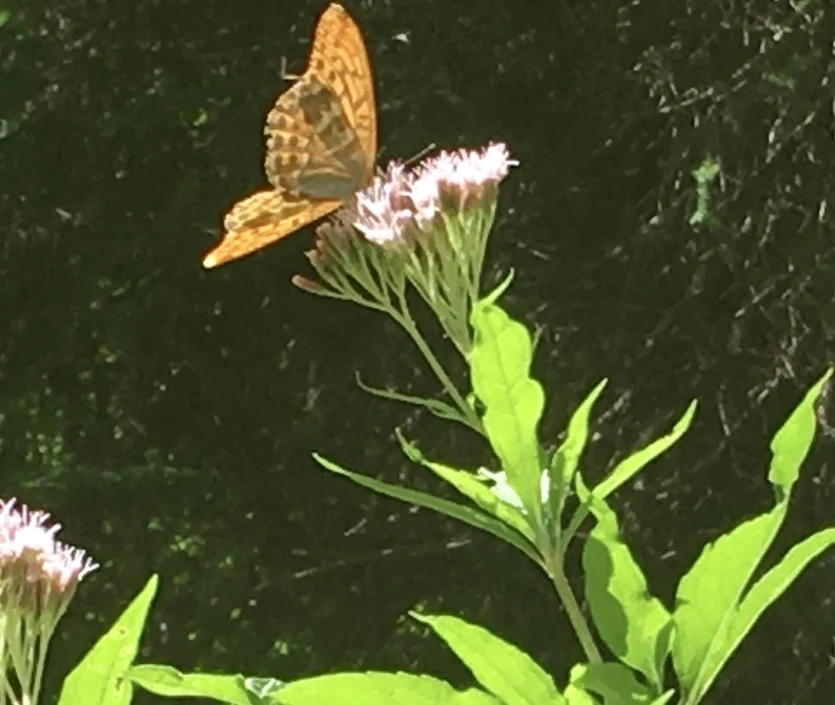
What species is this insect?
Argynnis paphia
